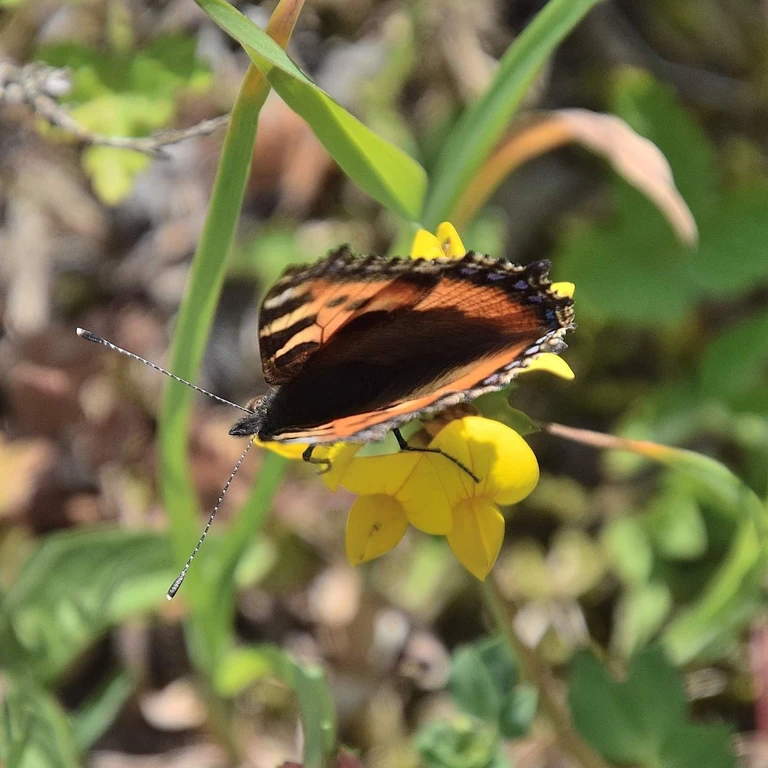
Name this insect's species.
Aglais urticae
